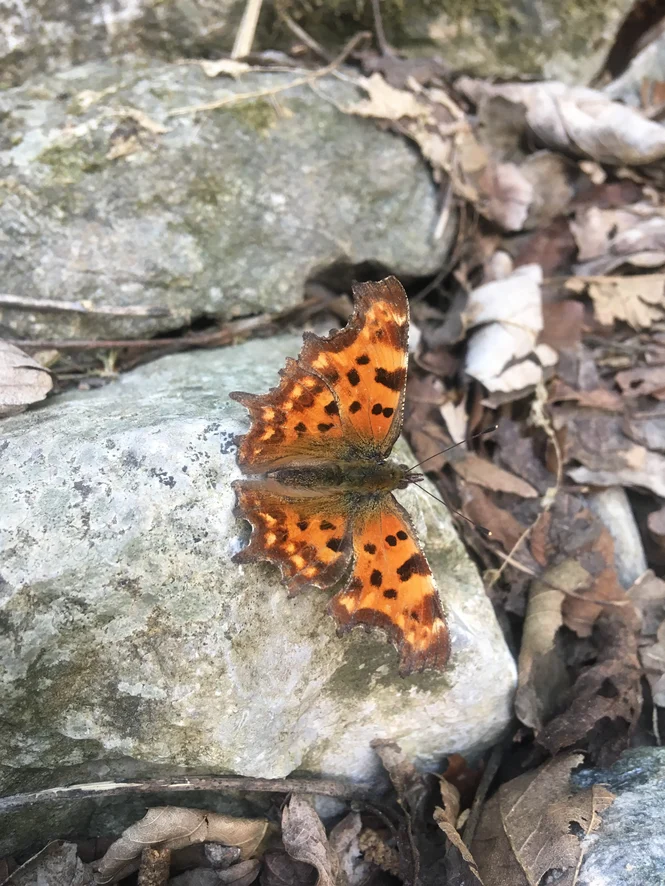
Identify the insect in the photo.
Polygonia c-album
